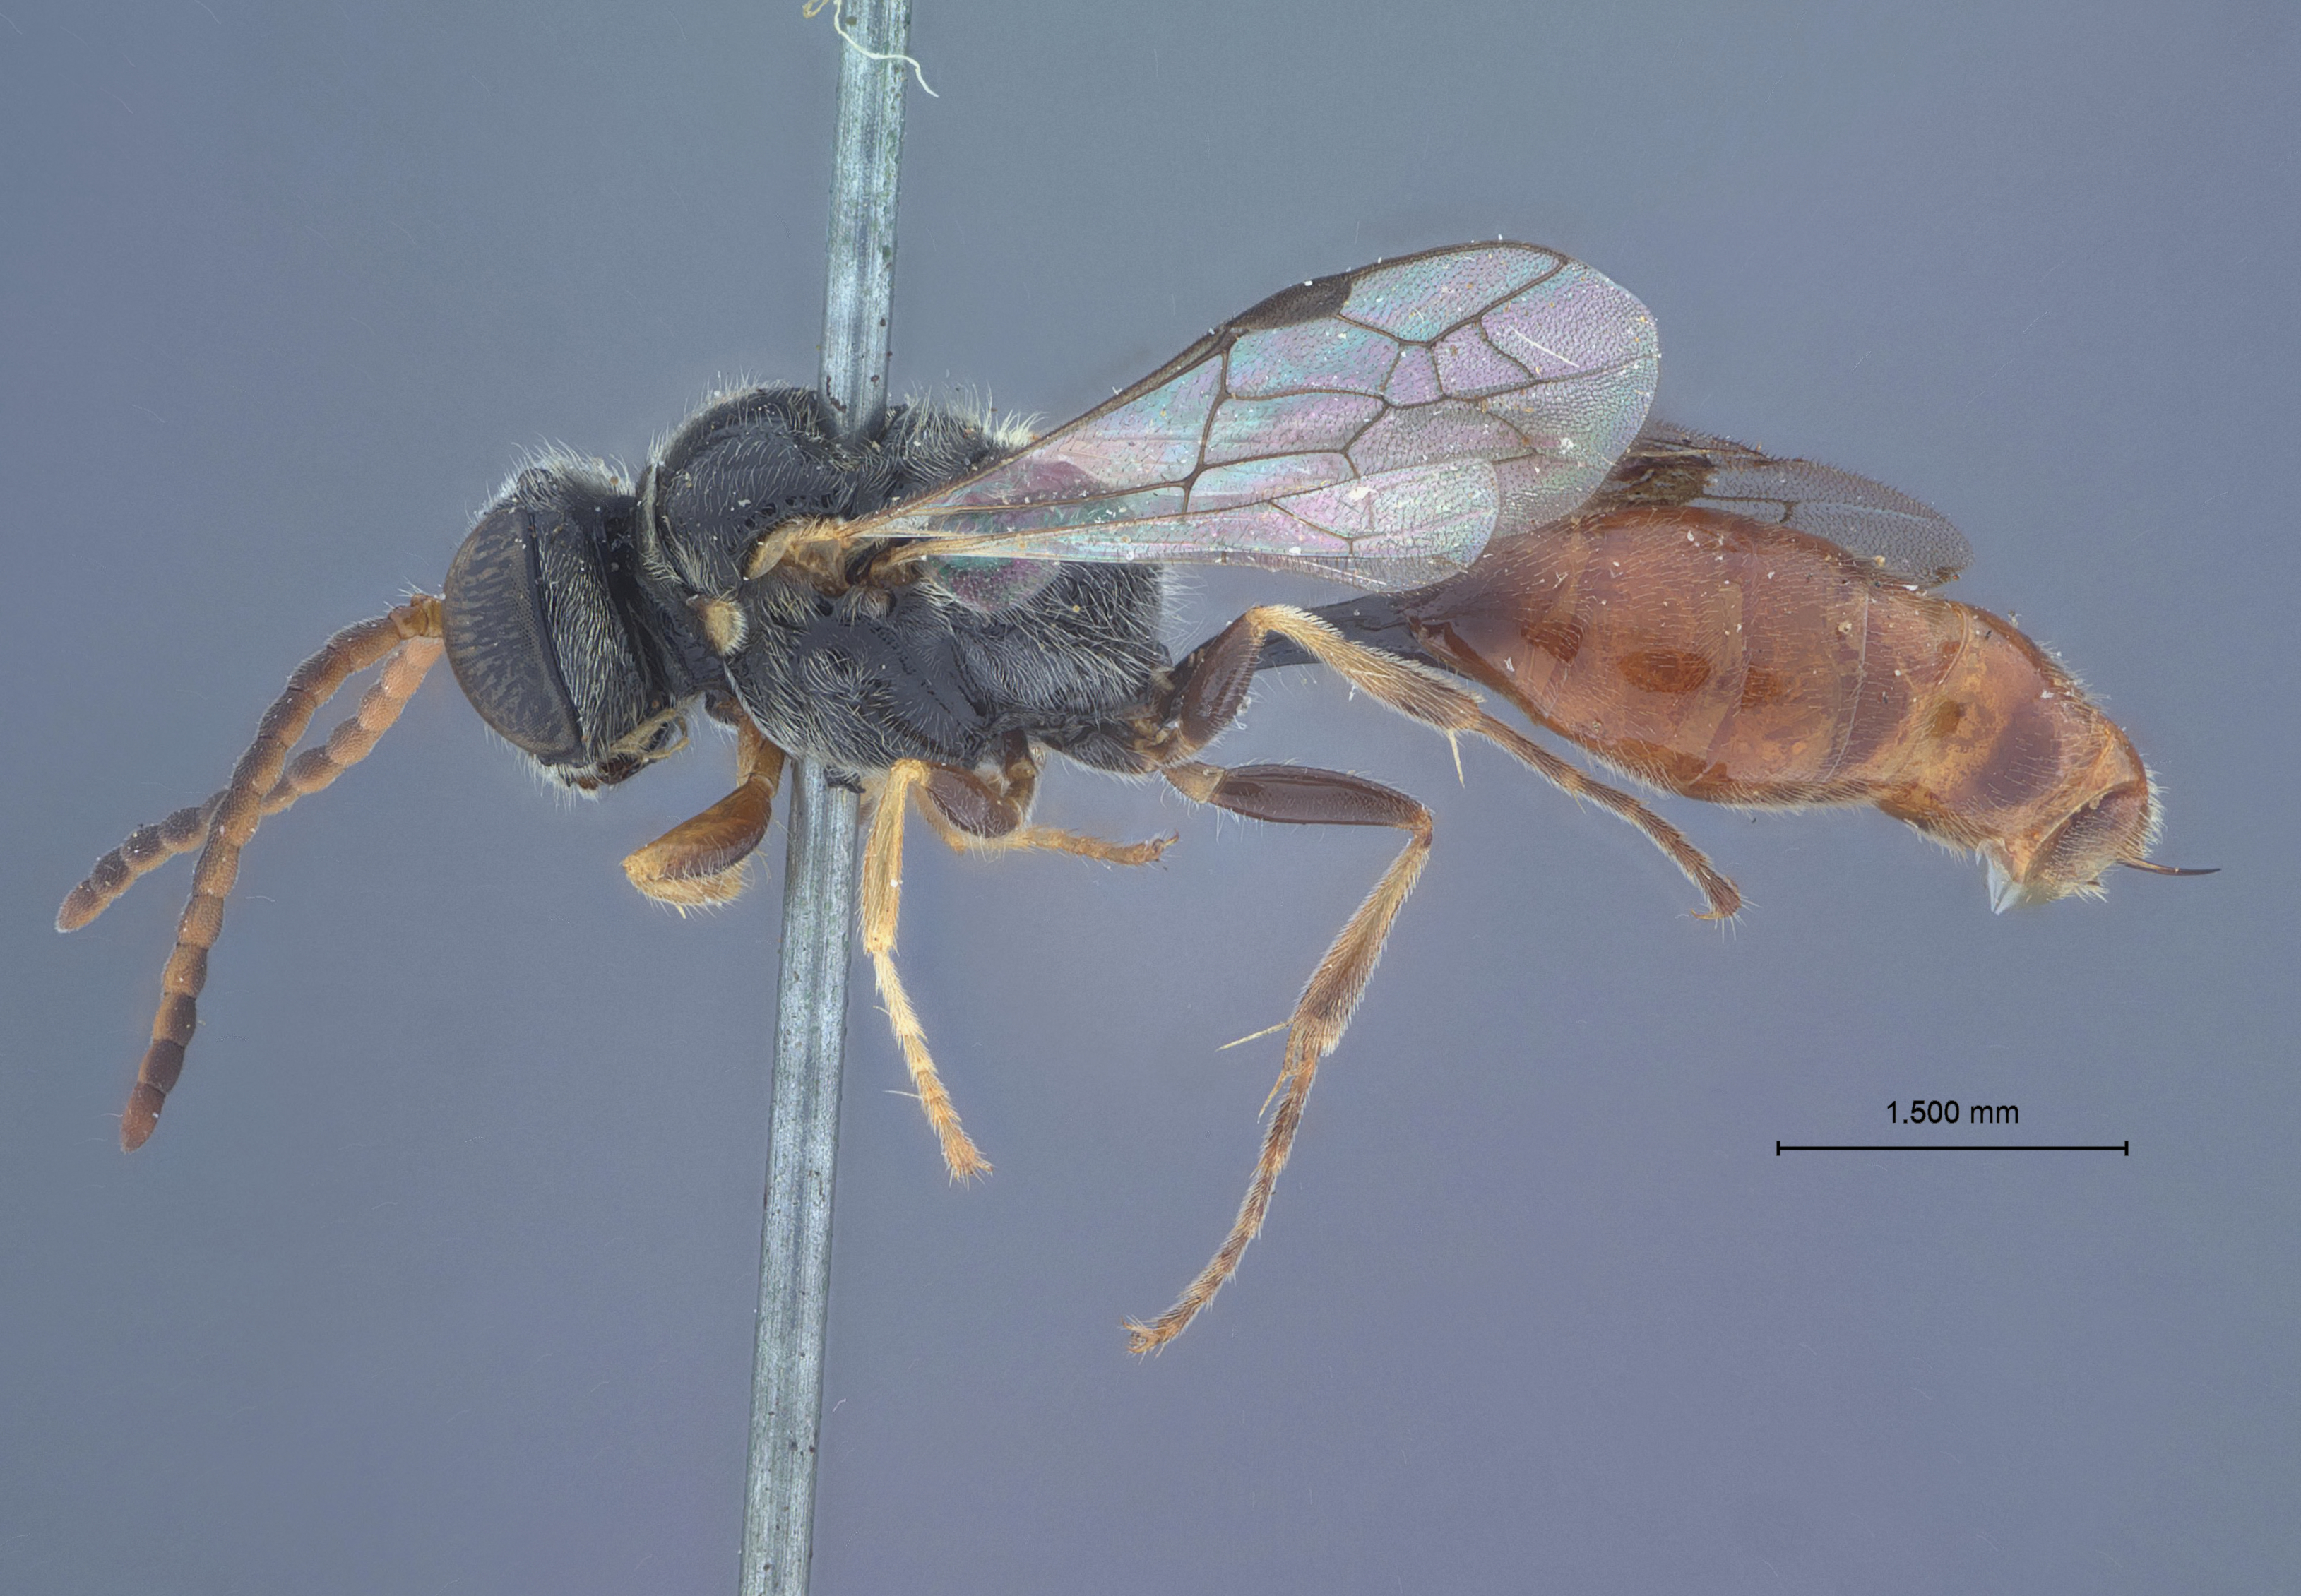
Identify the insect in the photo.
Diodontus antennatus
